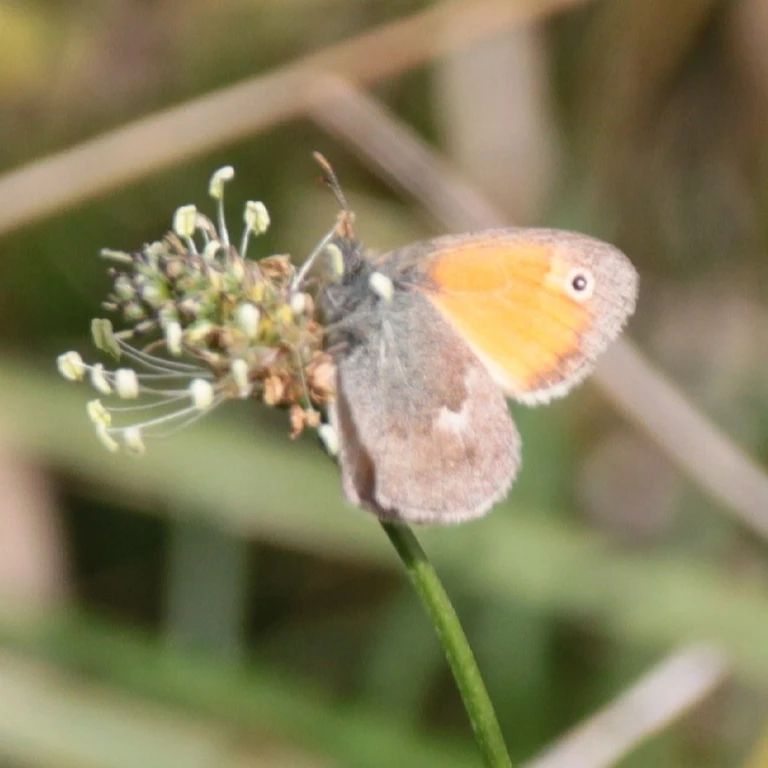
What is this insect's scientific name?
Coenonympha pamphilus
